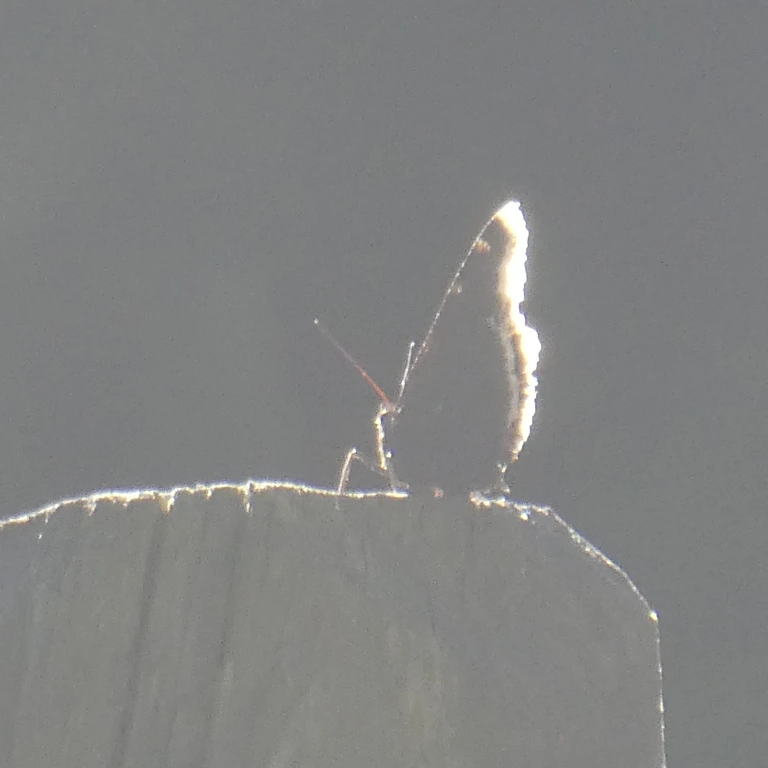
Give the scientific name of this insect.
Nymphalis antiopa
